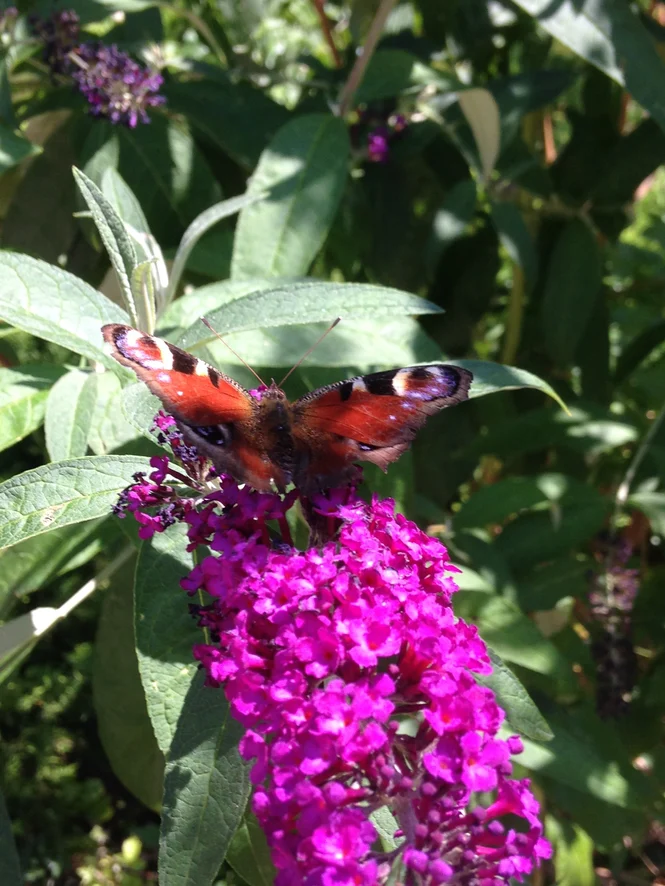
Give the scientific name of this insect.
Aglais io
